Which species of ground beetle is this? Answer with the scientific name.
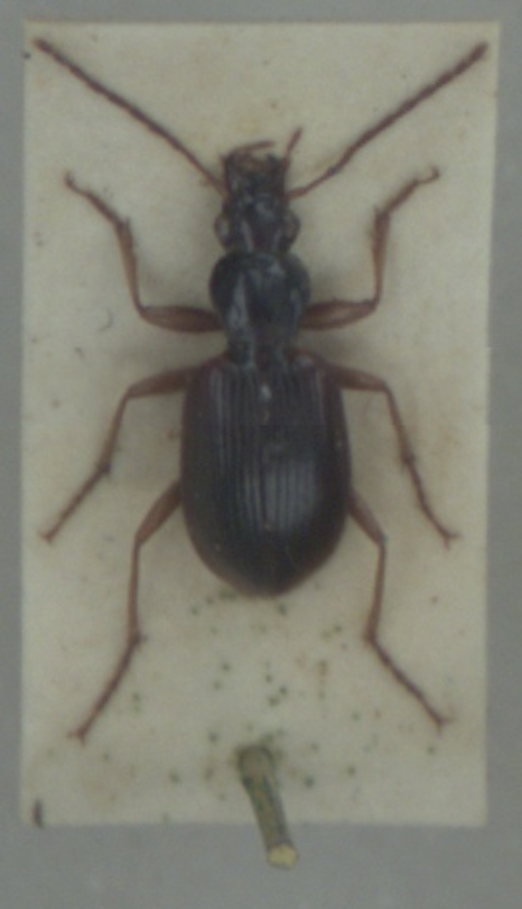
Paranchus albipes
